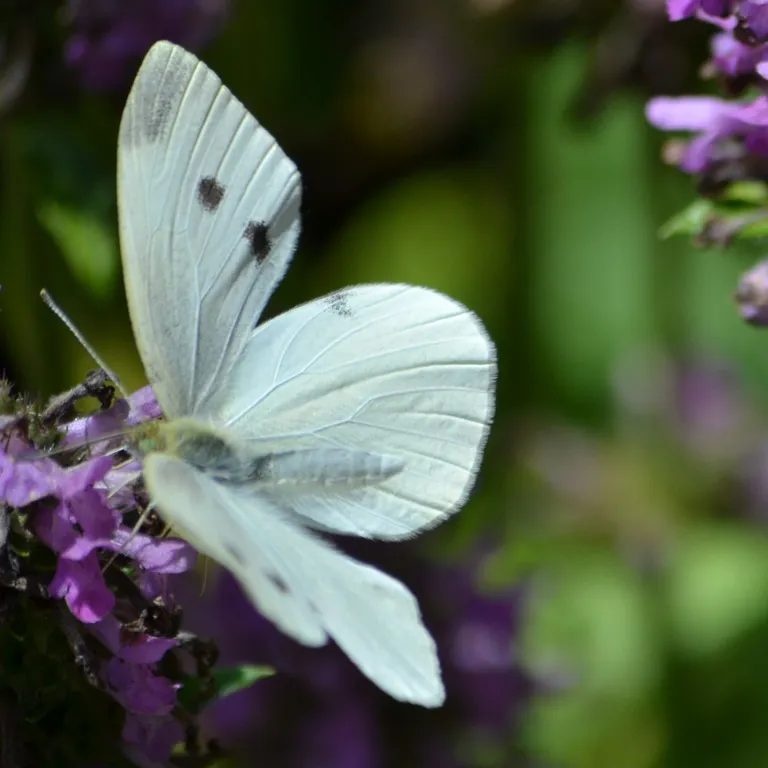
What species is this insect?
Pieris rapae
